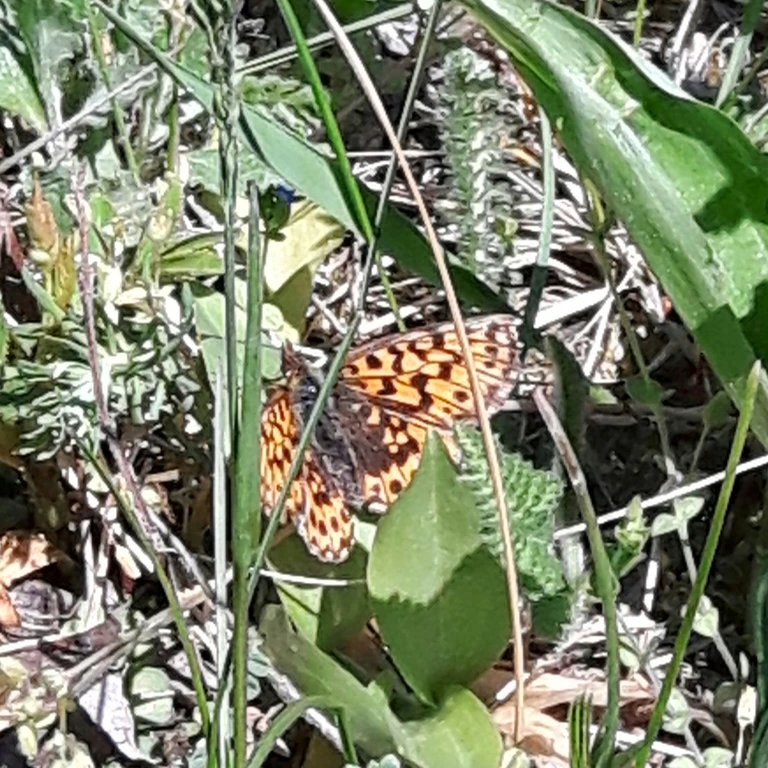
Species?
Boloria dia
